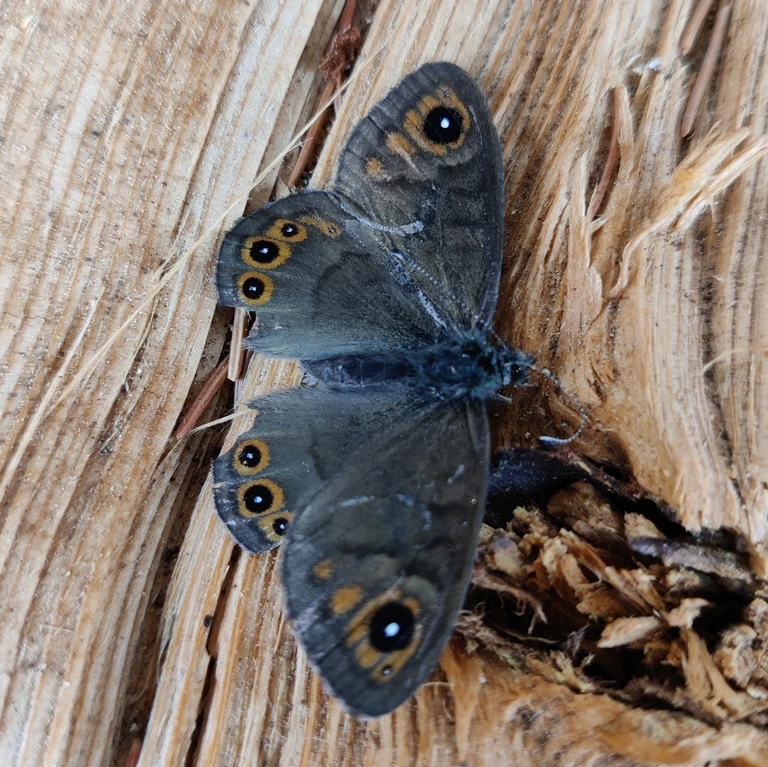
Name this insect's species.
Lasiommata petropolitana (also Pararge petropolitana)
